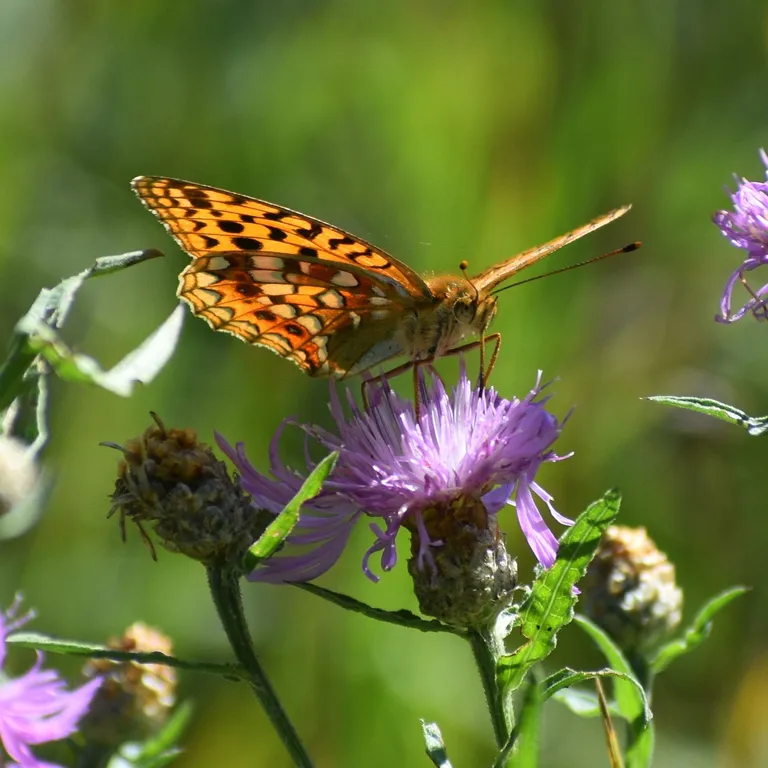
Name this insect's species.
Fabriciana adippe
